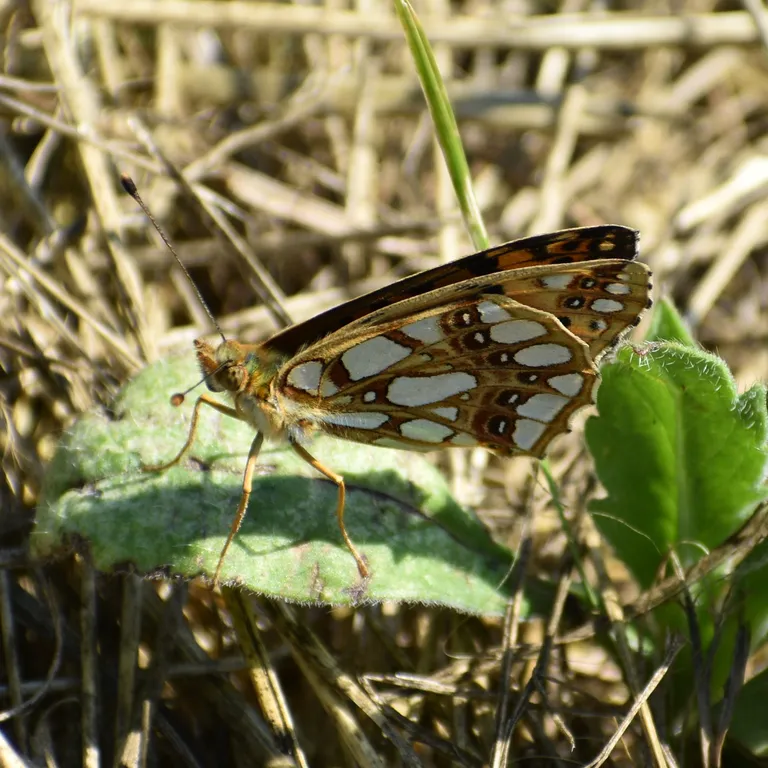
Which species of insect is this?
Issoria lathonia
